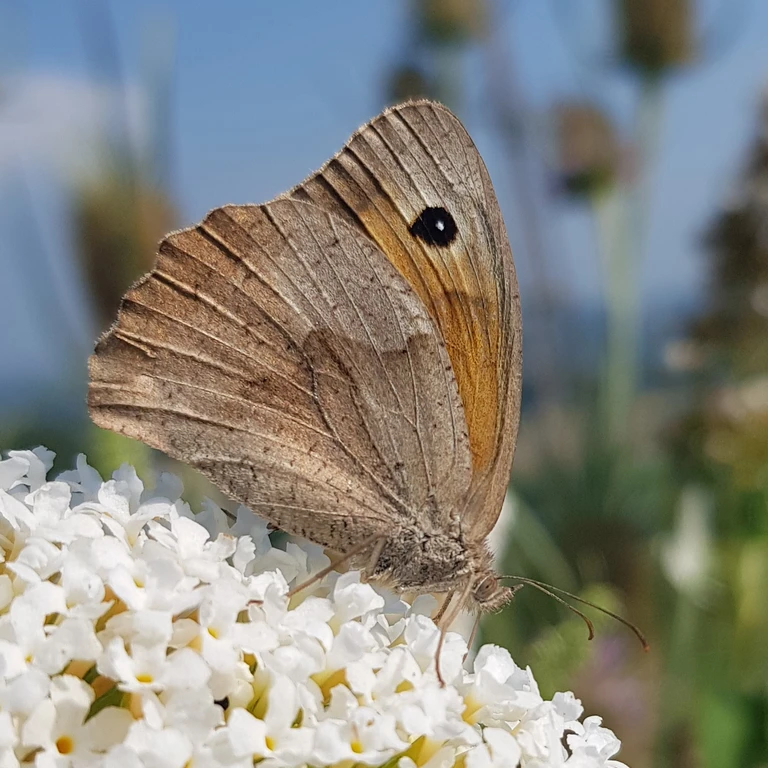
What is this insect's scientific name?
Maniola jurtina
